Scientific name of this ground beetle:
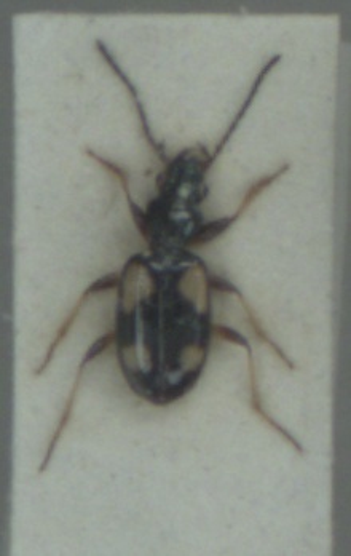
Bembidion illigeri
